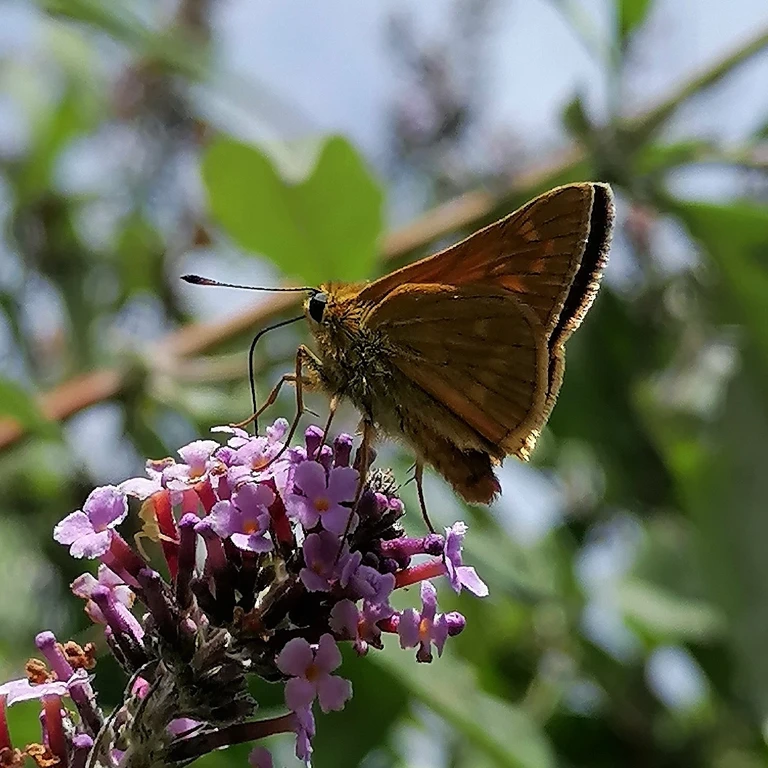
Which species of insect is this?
Ochlodes sylvanus (also Ochlodes venata)
